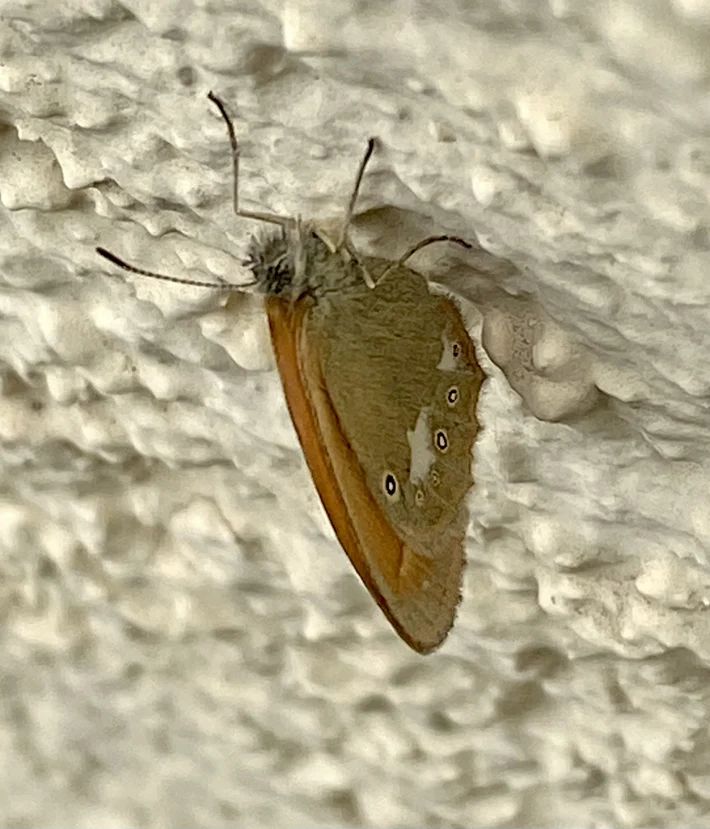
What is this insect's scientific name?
Coenonympha glycerion (also Coenonympha iphis)
